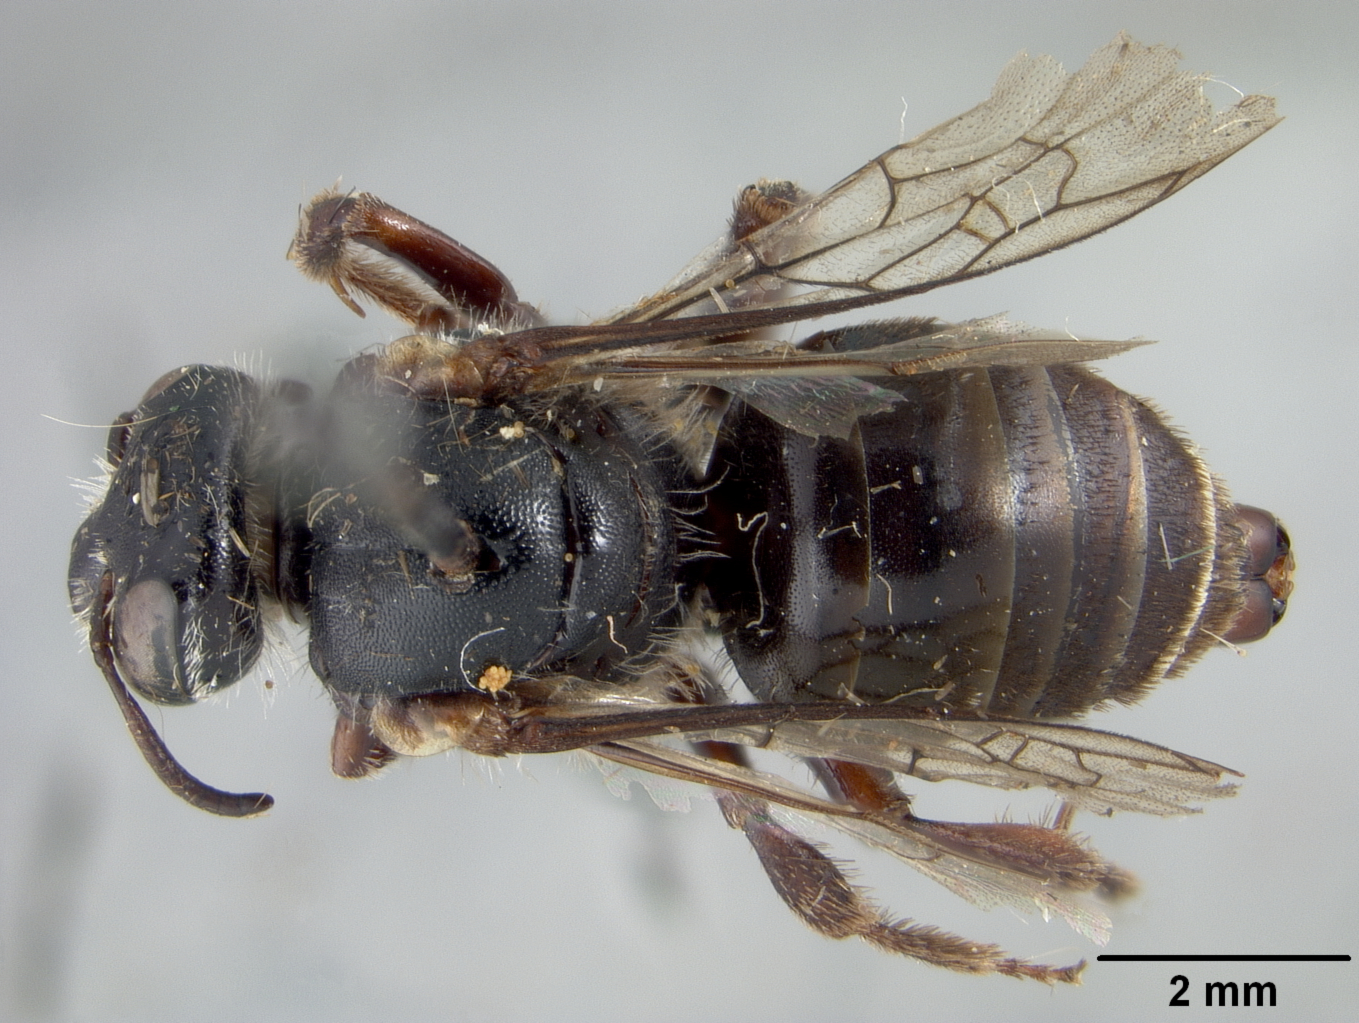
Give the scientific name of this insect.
Exomalopsis monozonula
